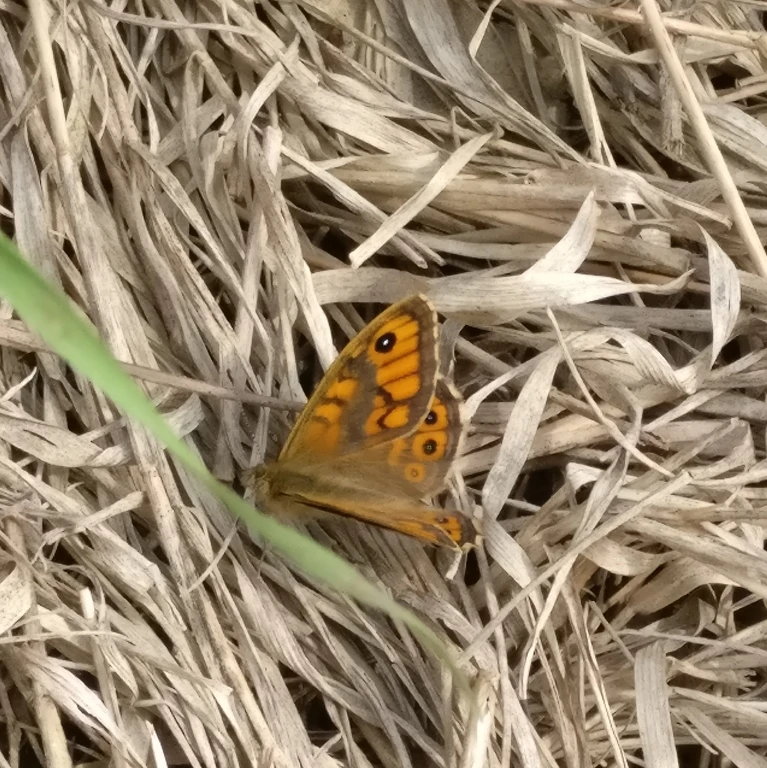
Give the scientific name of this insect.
Lasiommata megera (also Pararge megera)
